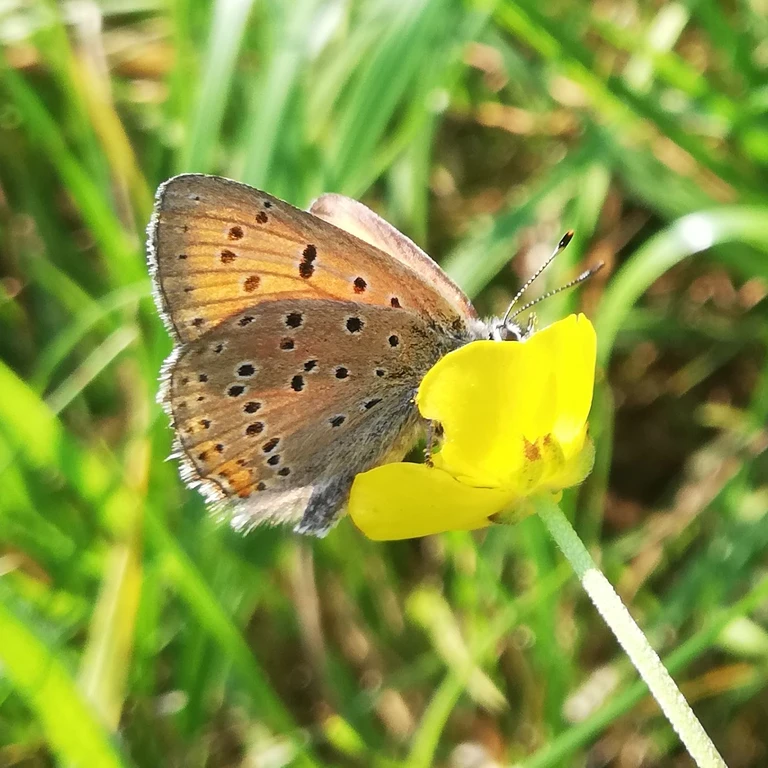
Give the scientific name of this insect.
Lycaena hippothoe (also Palaeochrysophanus hippothoe)
